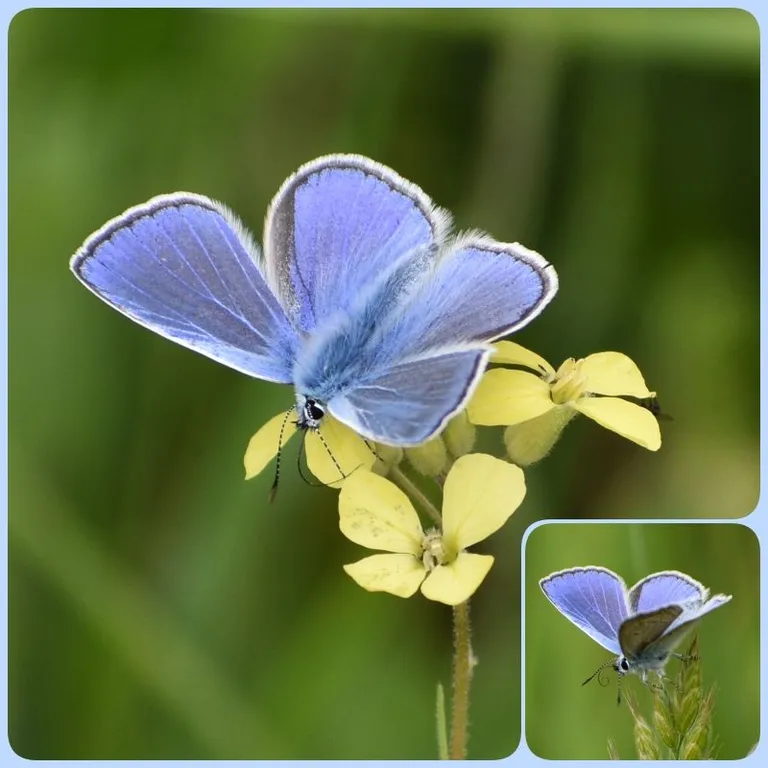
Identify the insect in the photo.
Polyommatus icarus
